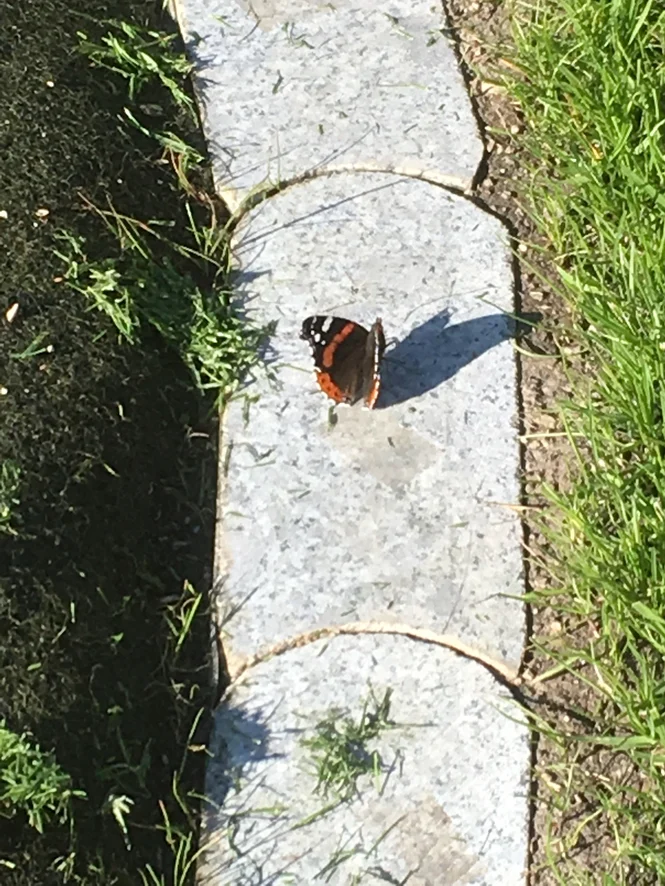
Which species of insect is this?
Vanessa atalanta
